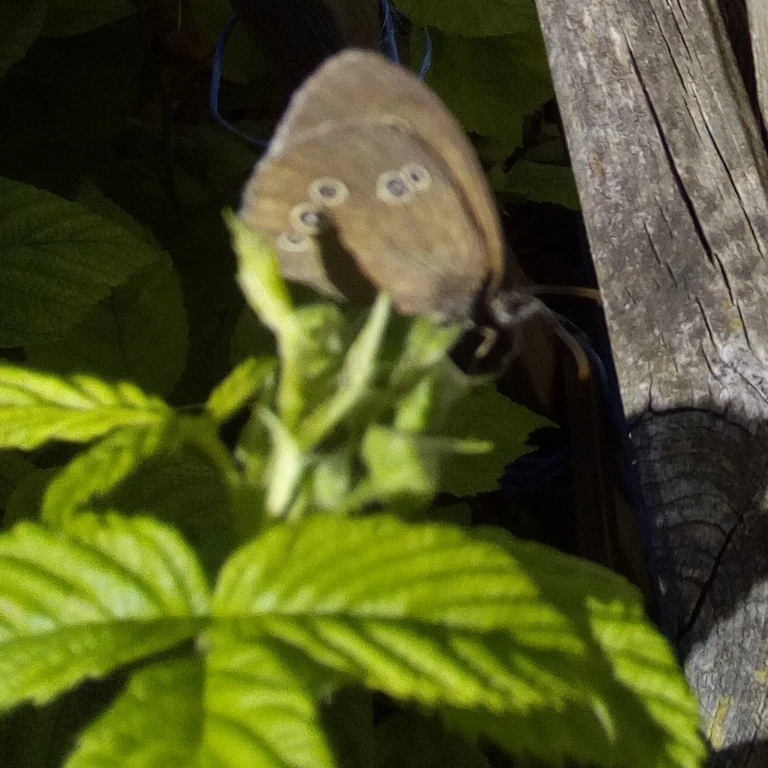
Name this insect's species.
Aphantopus hyperantus
